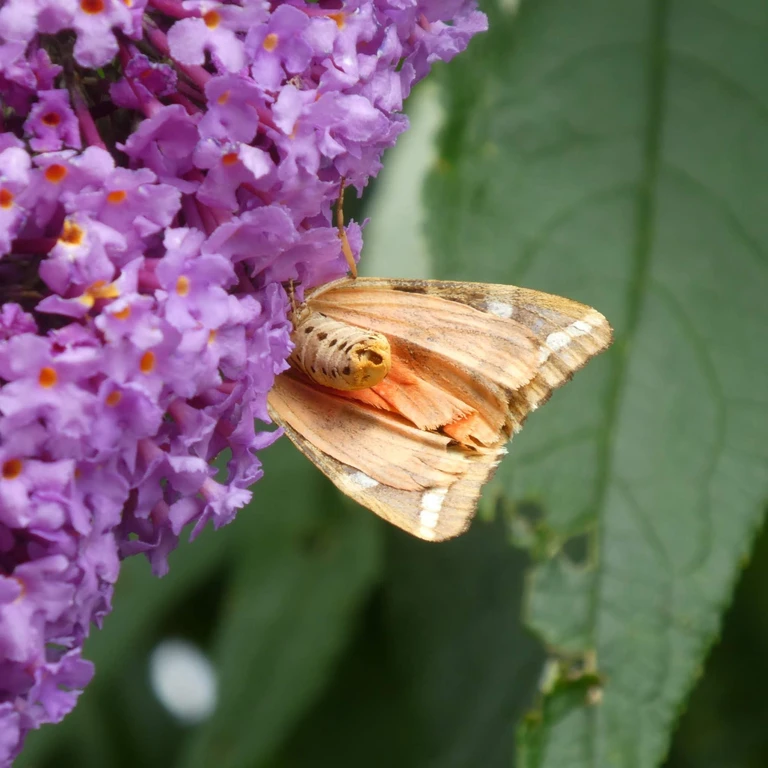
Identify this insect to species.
Euplagia quadripunctaria
